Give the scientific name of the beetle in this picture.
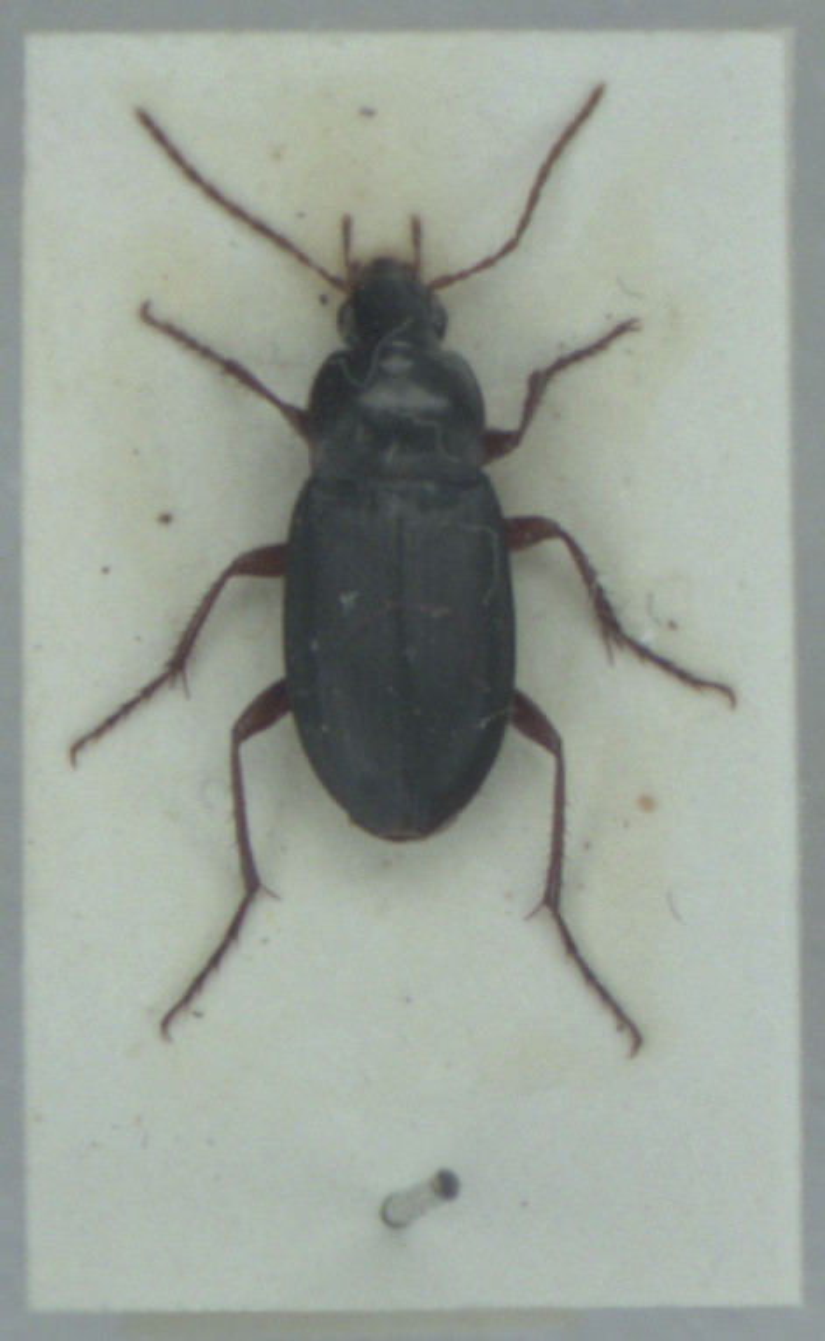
Calathus erratus
